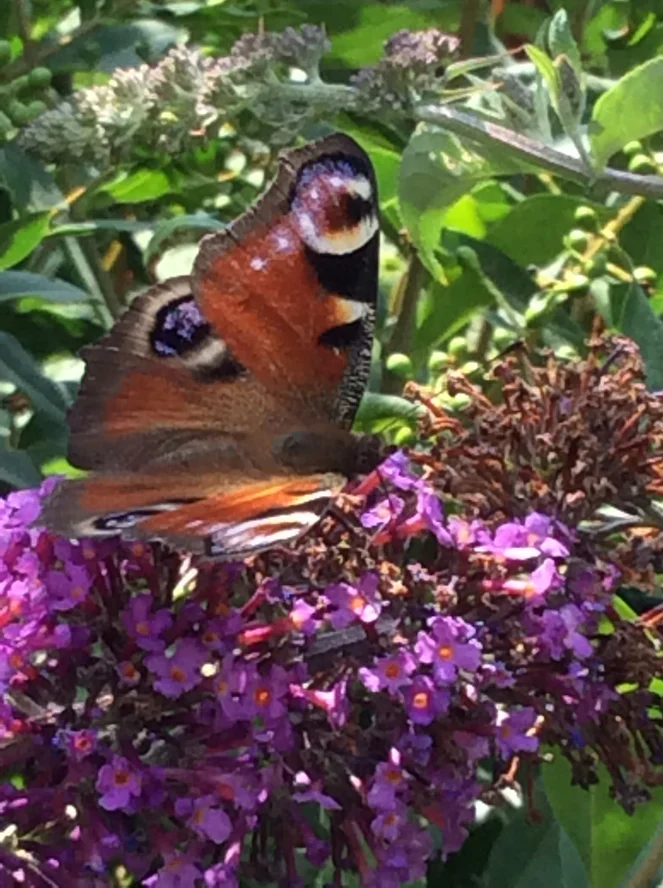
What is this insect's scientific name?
Aglais io
